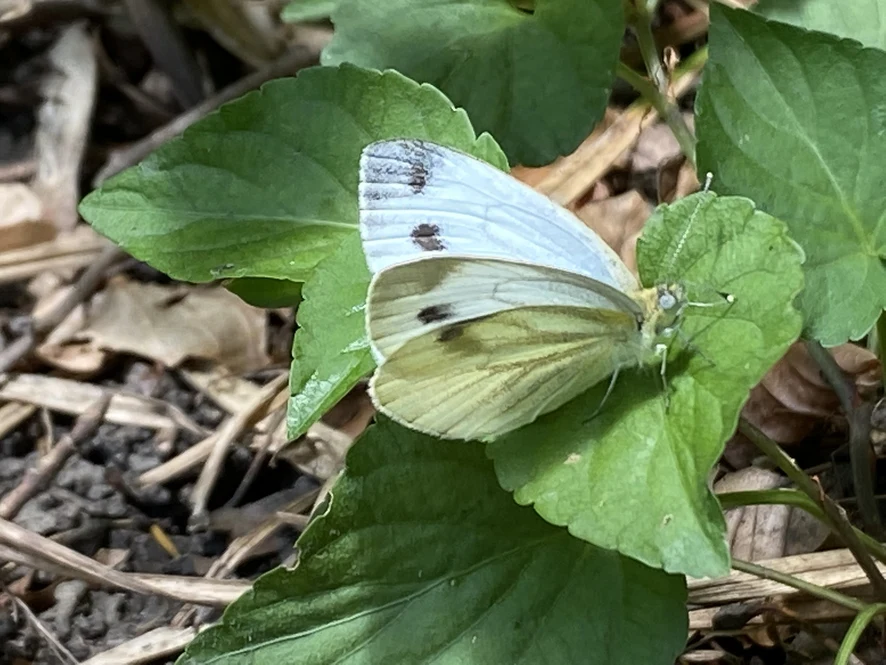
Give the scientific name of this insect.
Pieris napi
